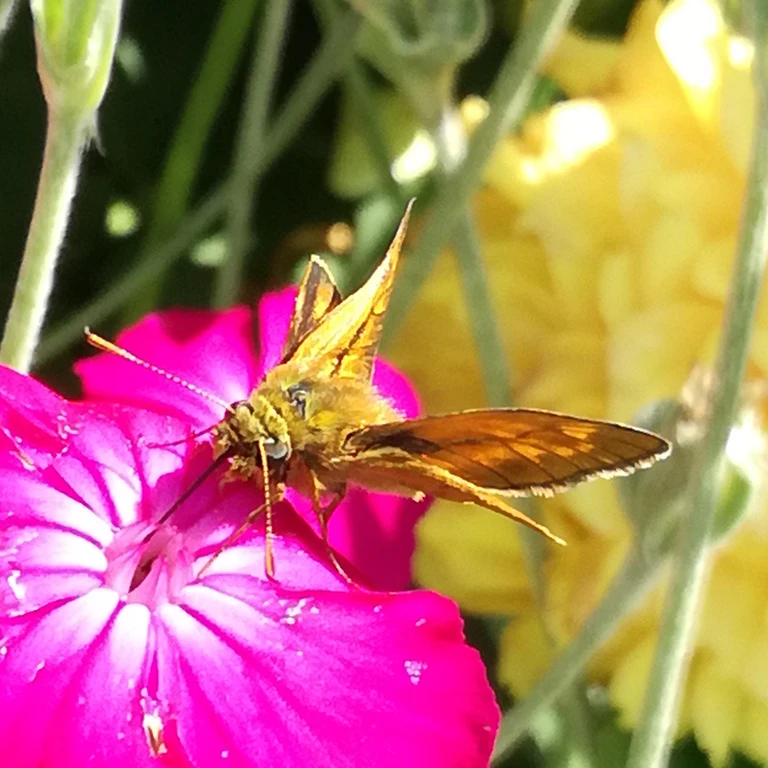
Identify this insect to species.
Ochlodes sylvanus (also Ochlodes venata)
